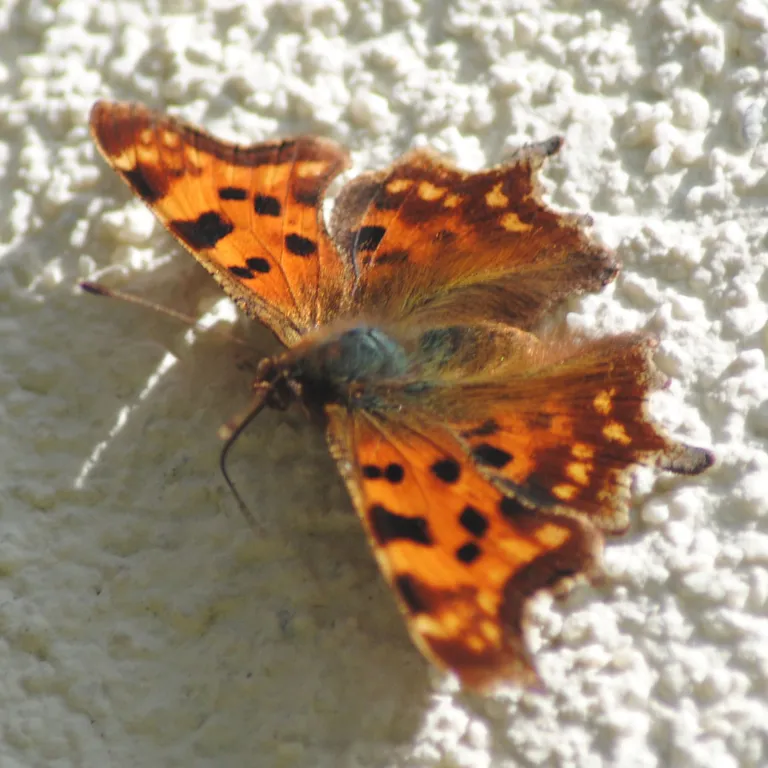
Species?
Polygonia c-album
